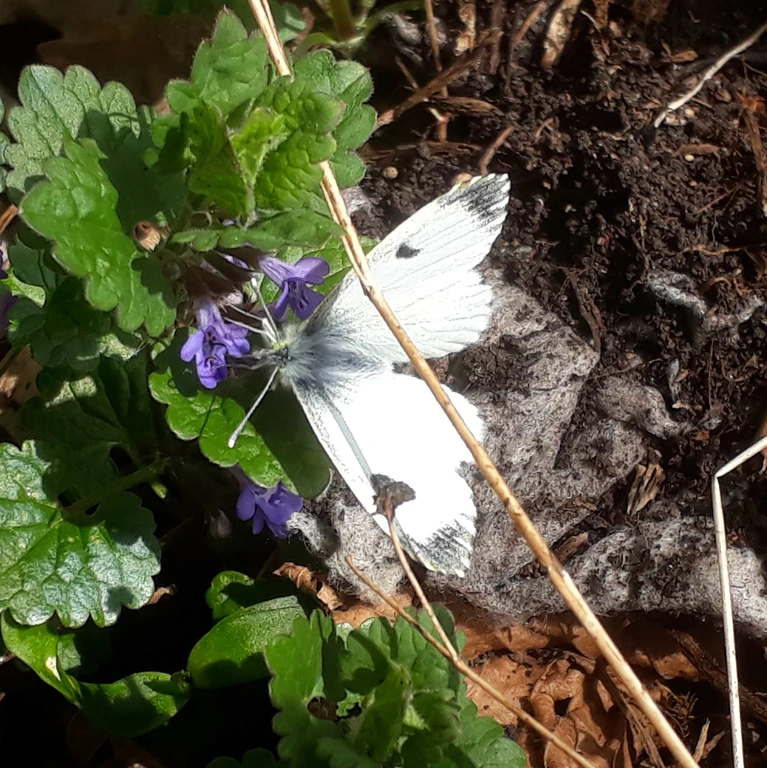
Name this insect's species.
Anthocharis cardamines
